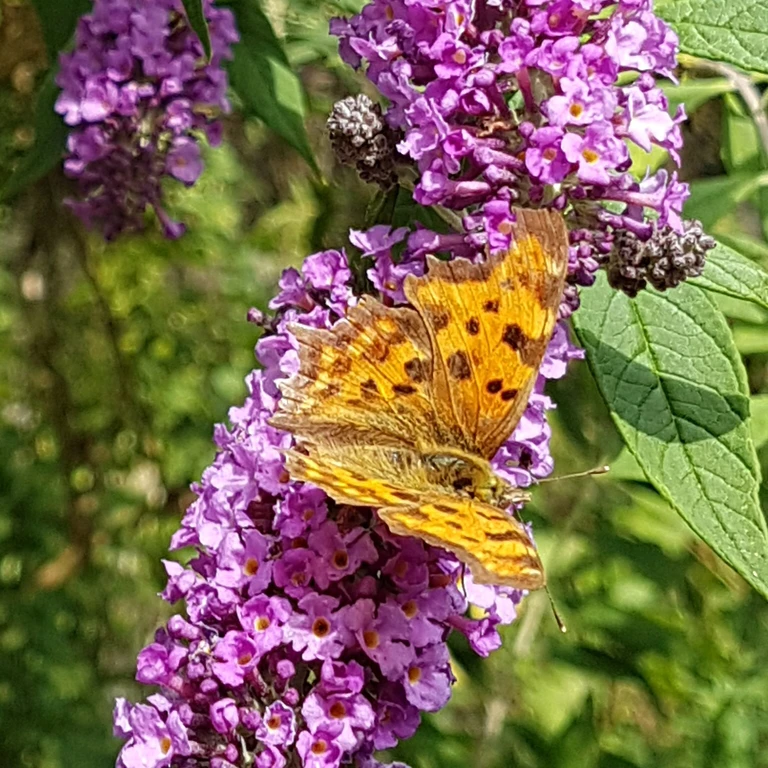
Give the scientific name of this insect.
Polygonia c-album
